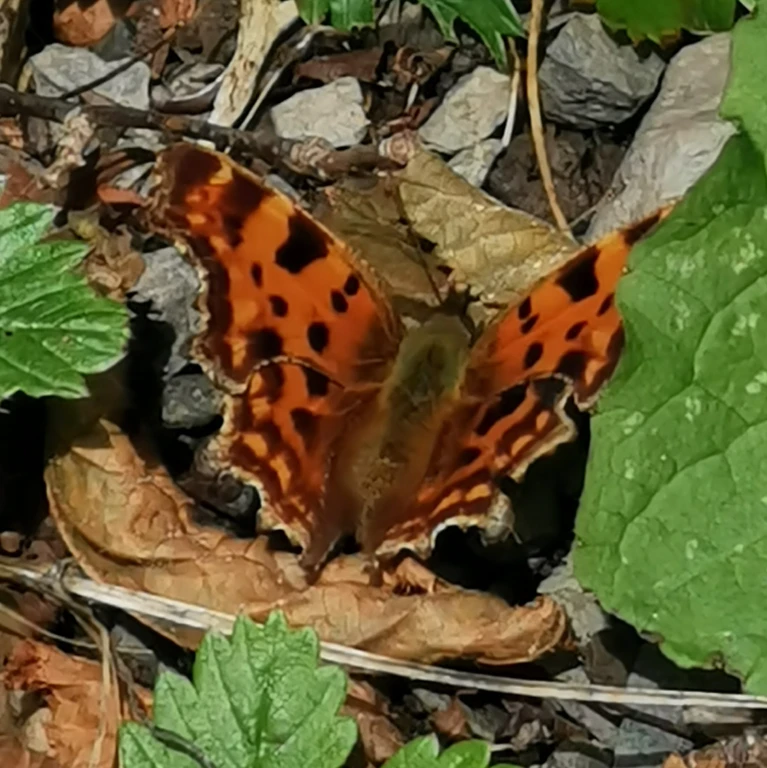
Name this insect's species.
Polygonia c-album
